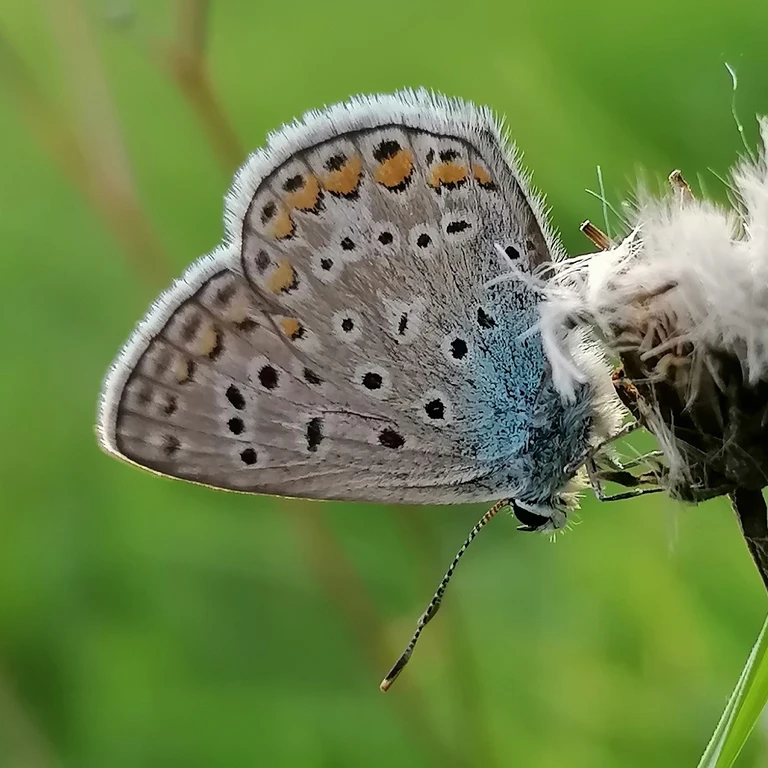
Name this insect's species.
Polyommatus icarus
